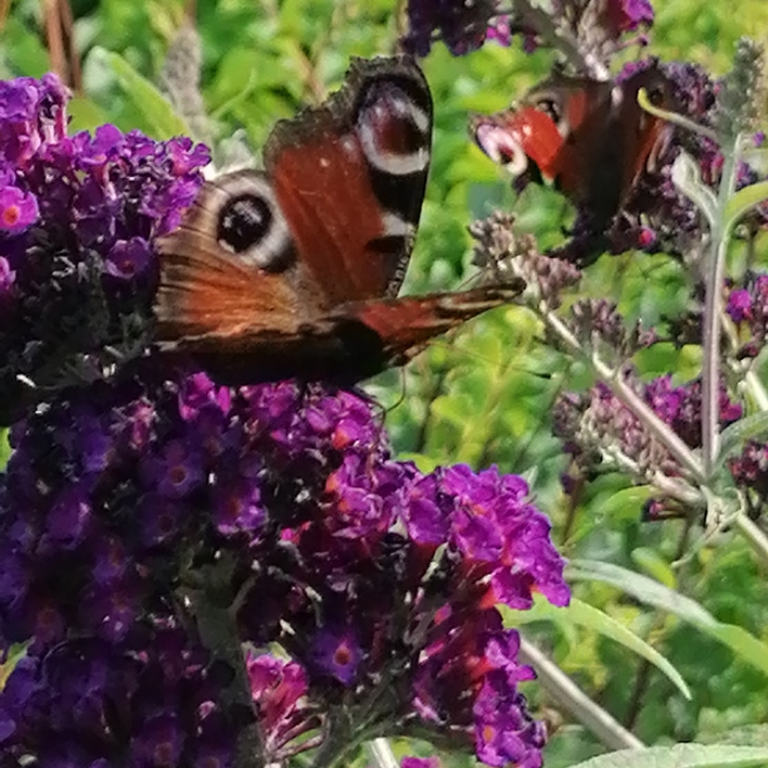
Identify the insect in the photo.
Aglais io
